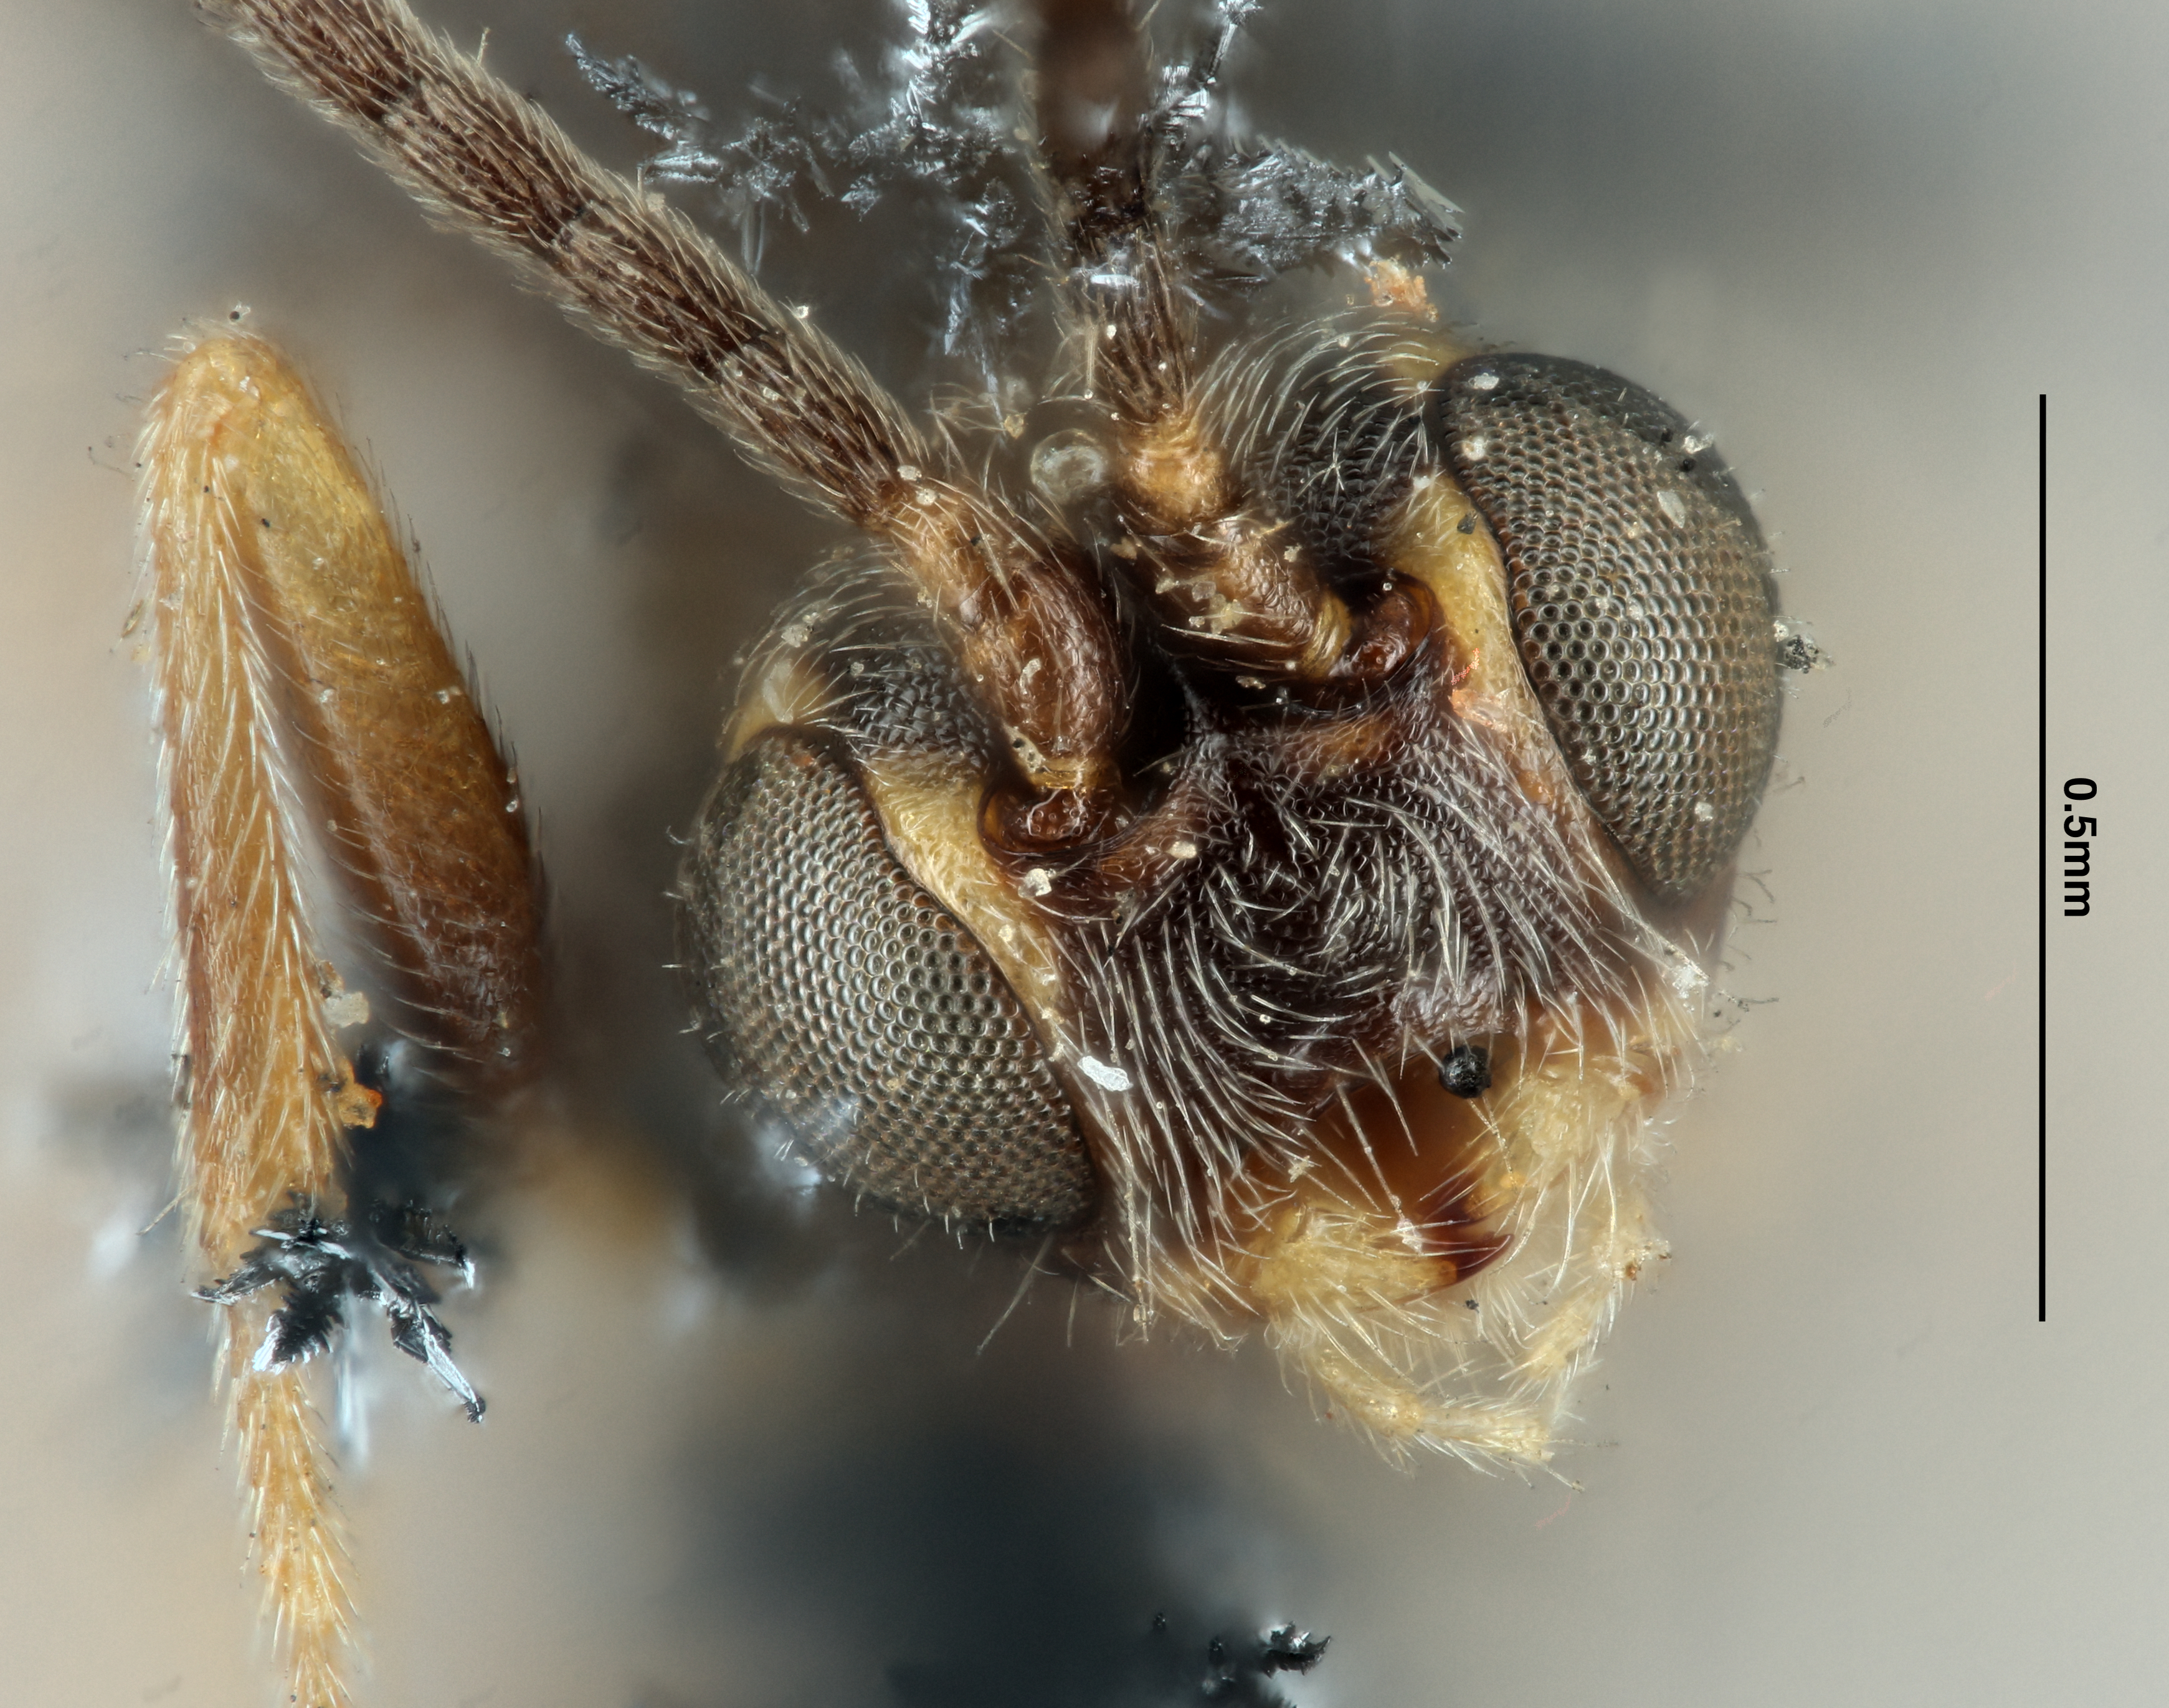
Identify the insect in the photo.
Bracon notaticeps
